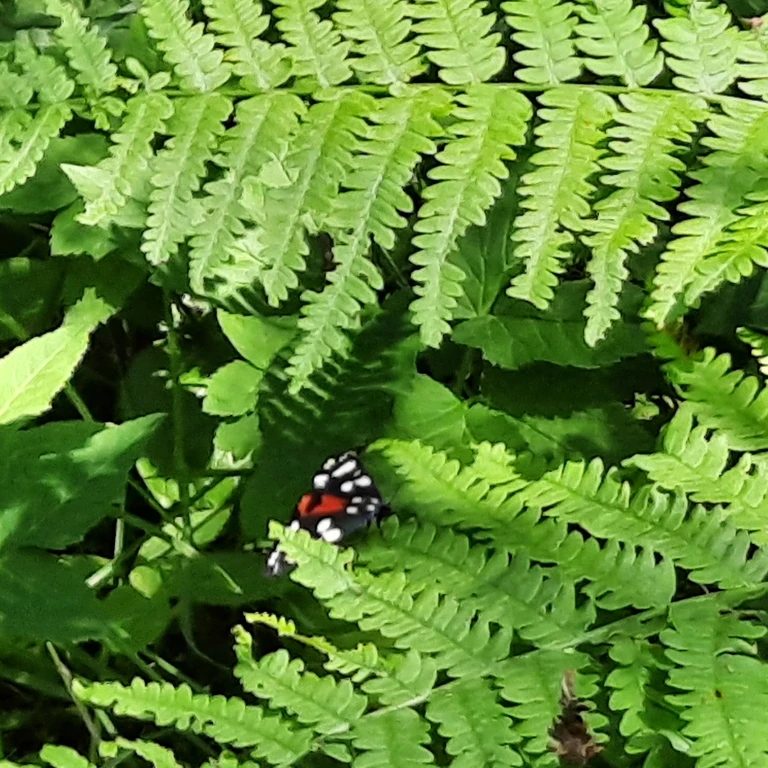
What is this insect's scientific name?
Callimorpha dominula
